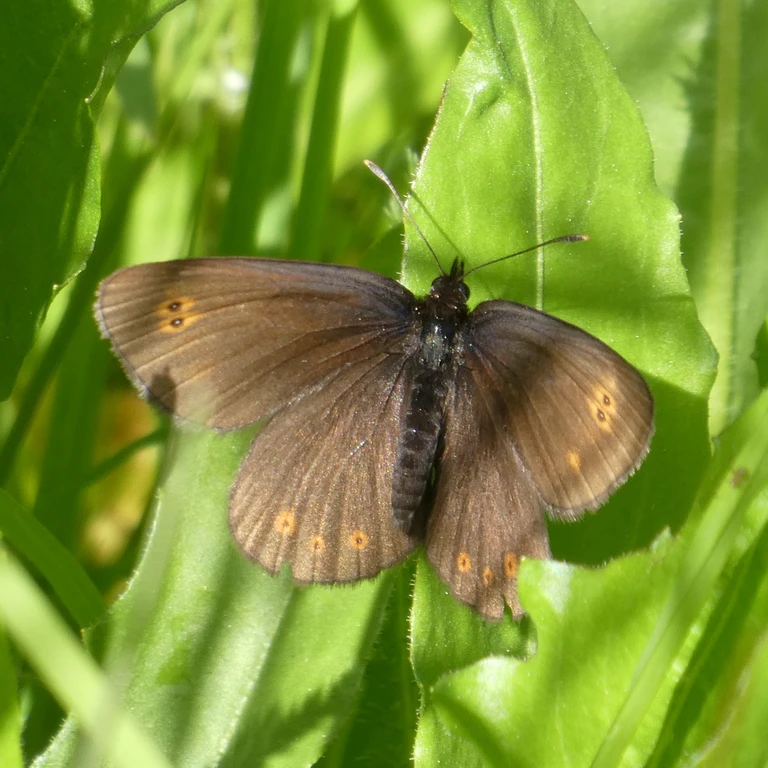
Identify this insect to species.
Erebia medusa
